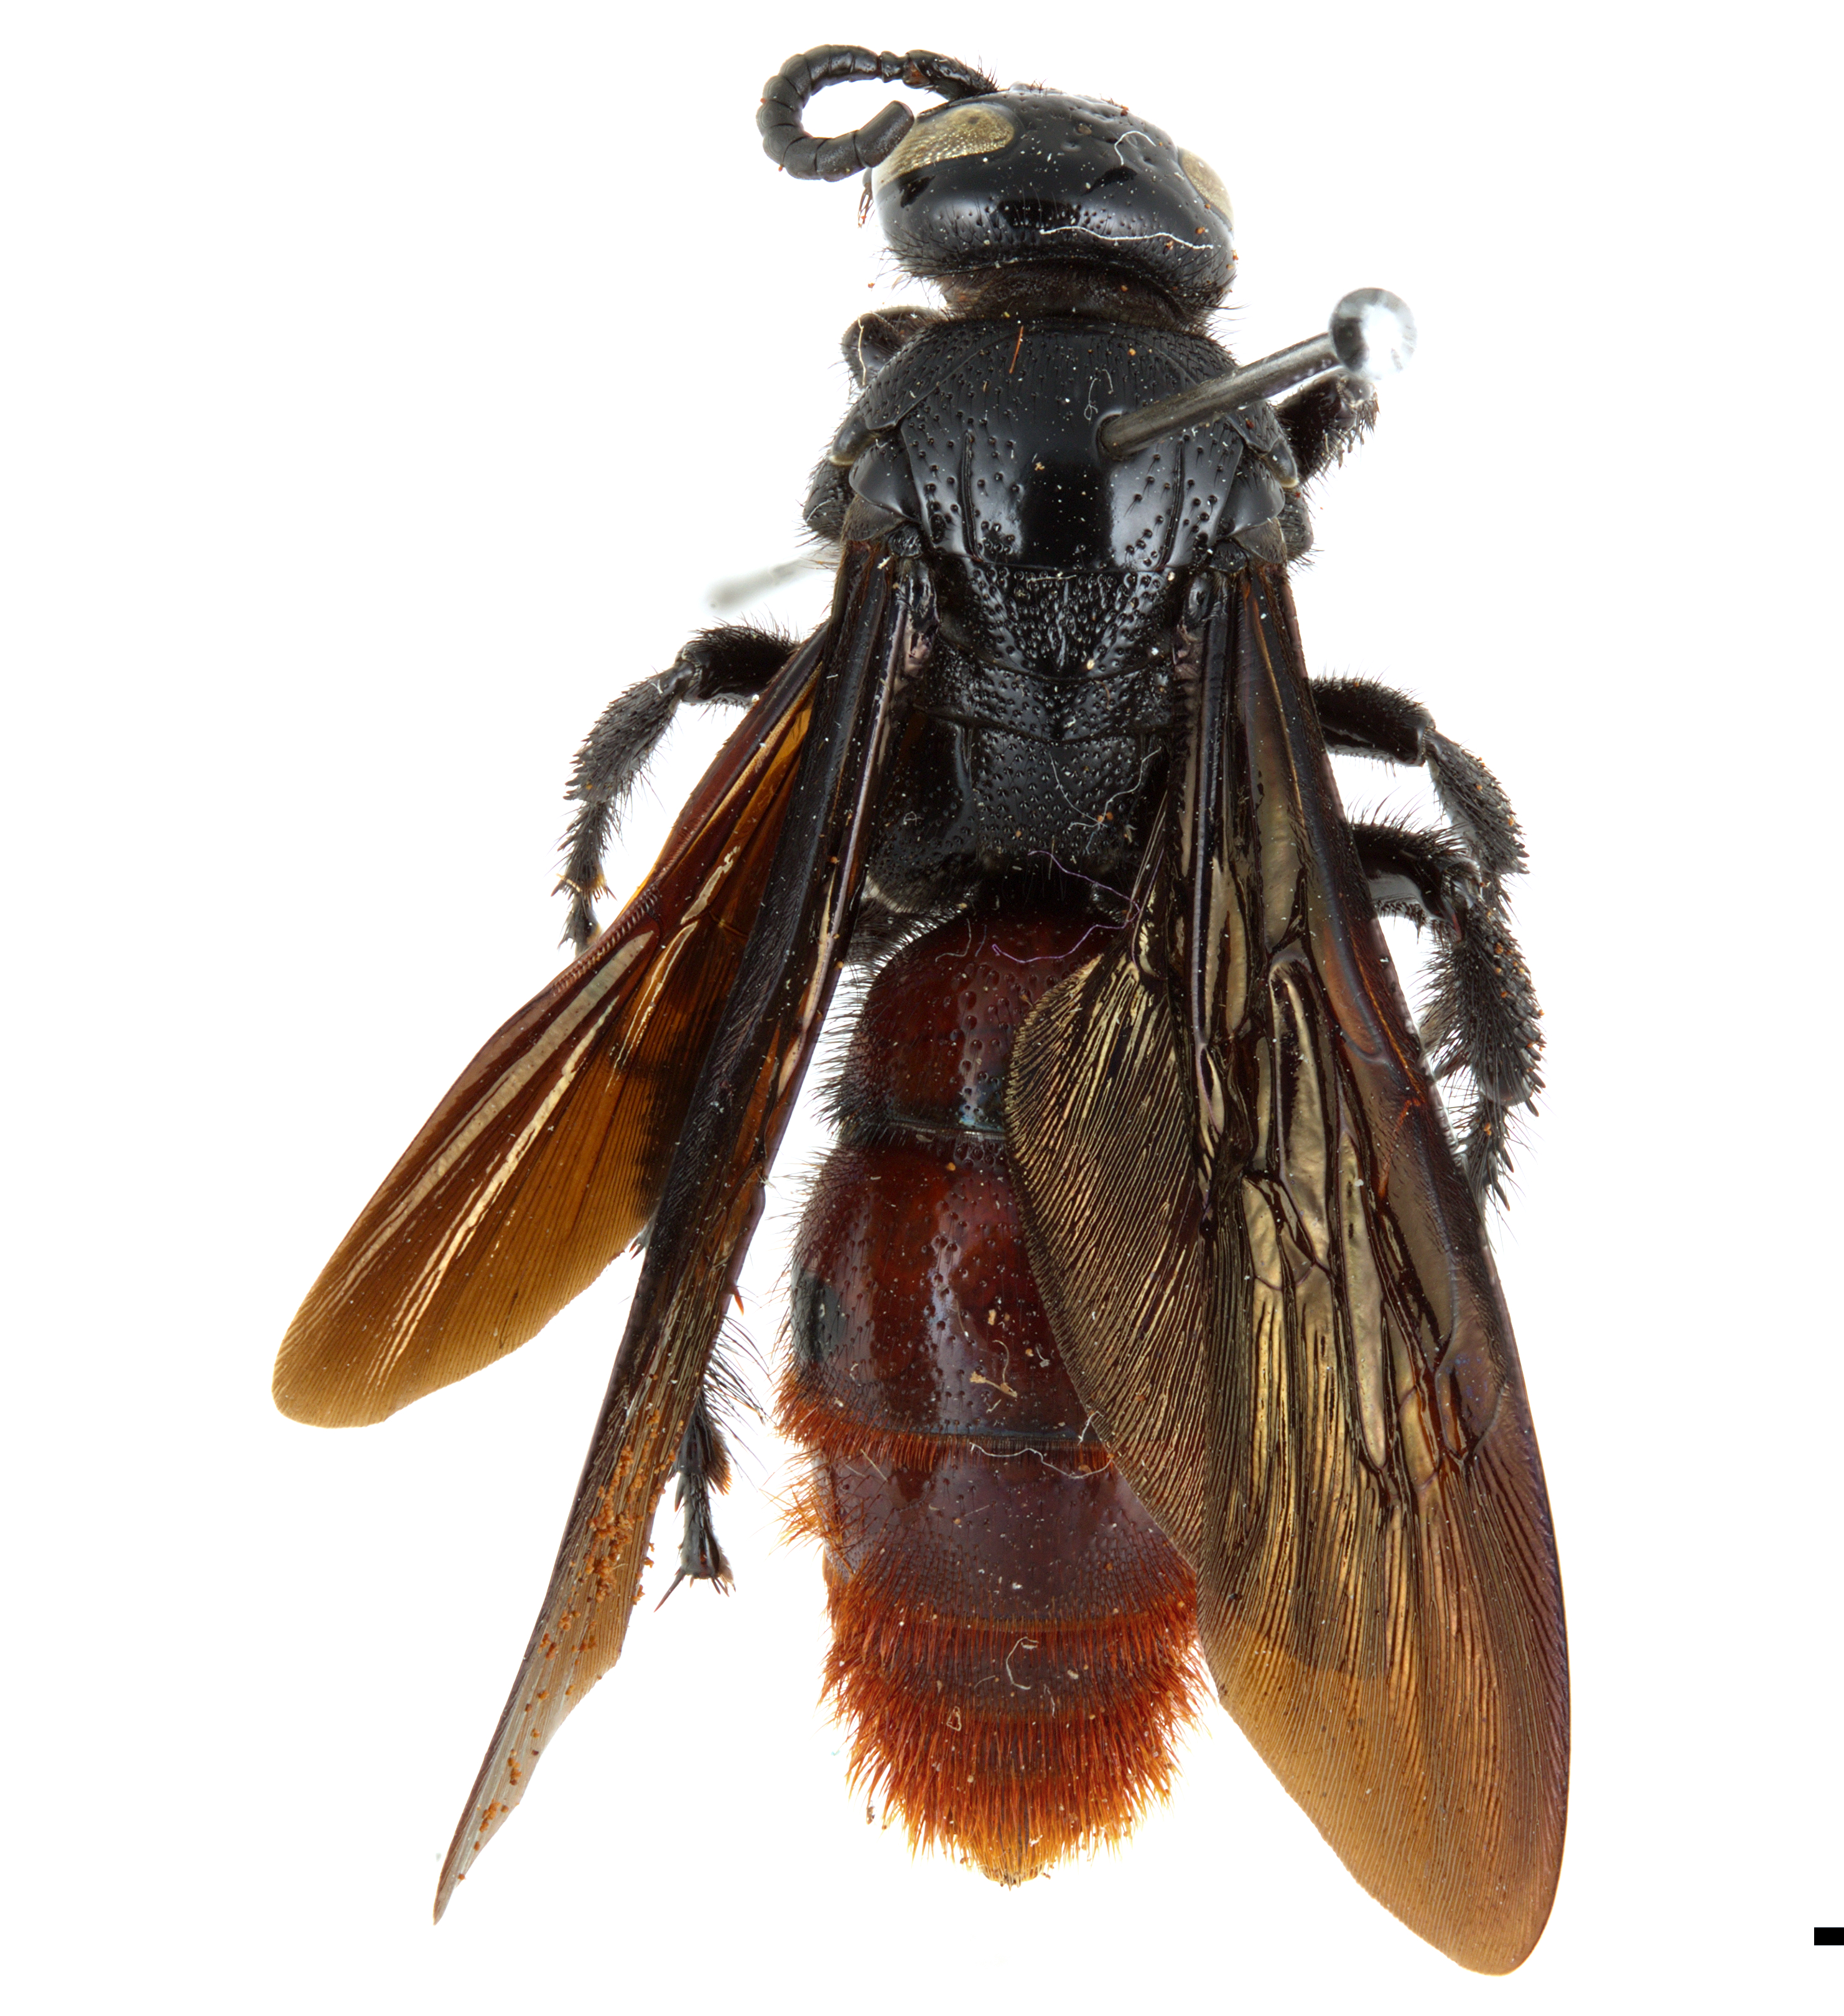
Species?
Liacos erythrosoma
